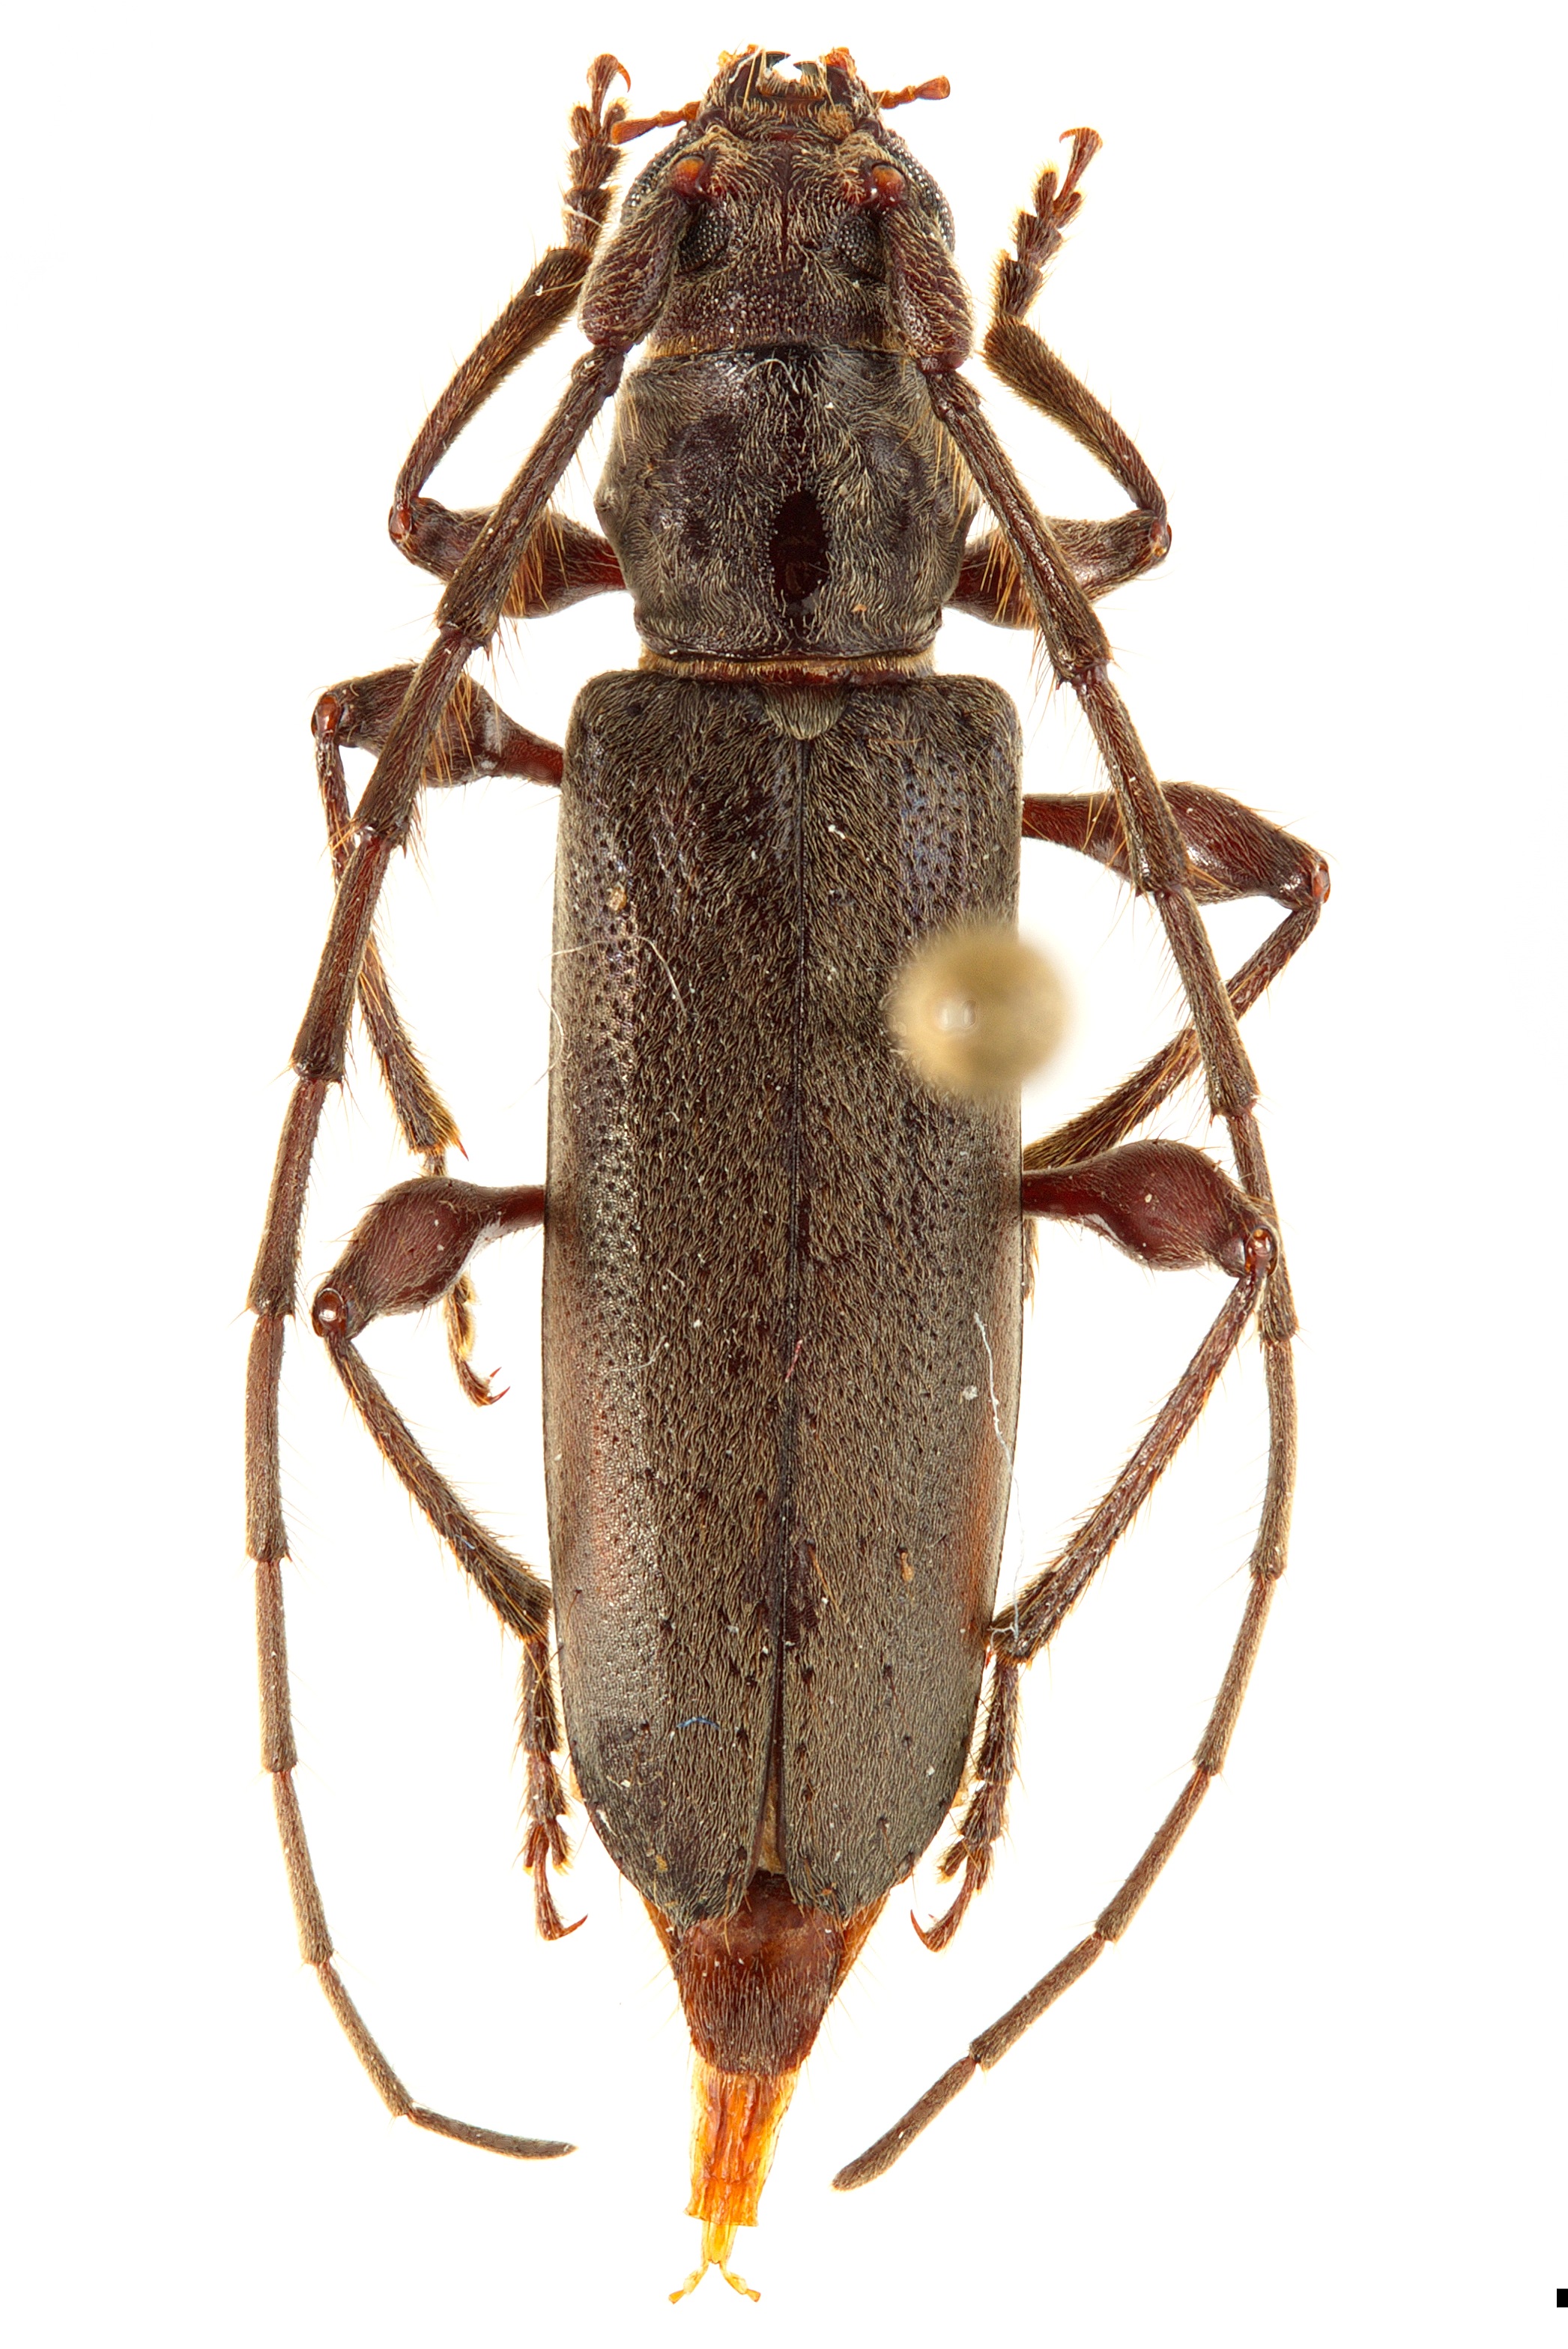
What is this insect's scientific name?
Sphaerion sladeni
